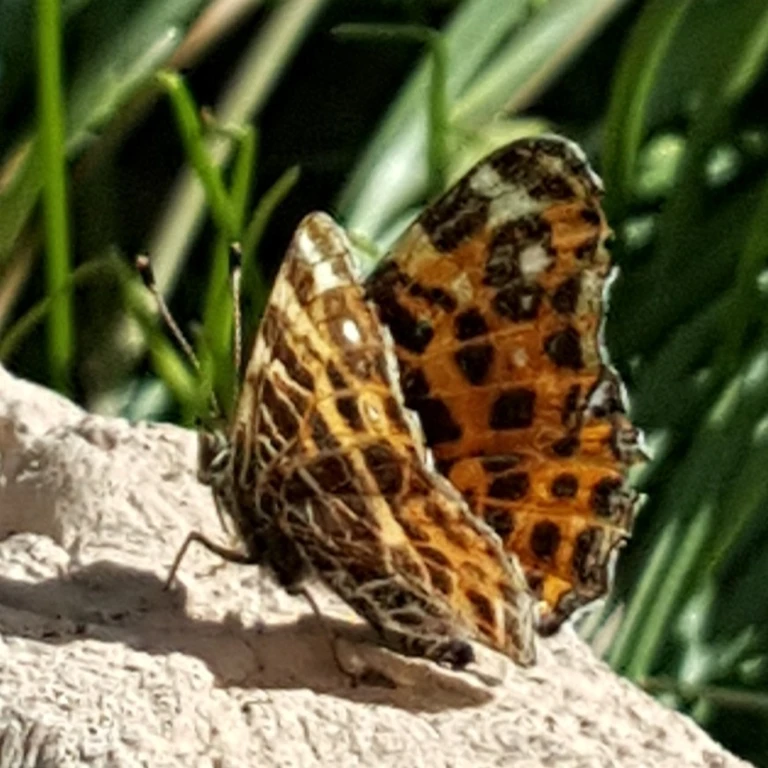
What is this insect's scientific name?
Araschnia levana
